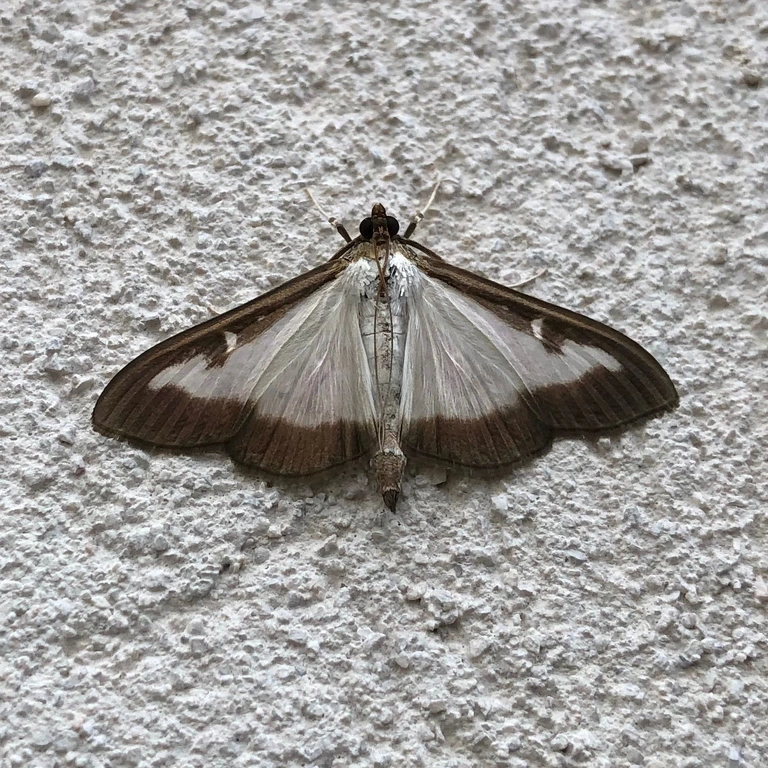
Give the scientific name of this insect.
Cydalima perspectalis
